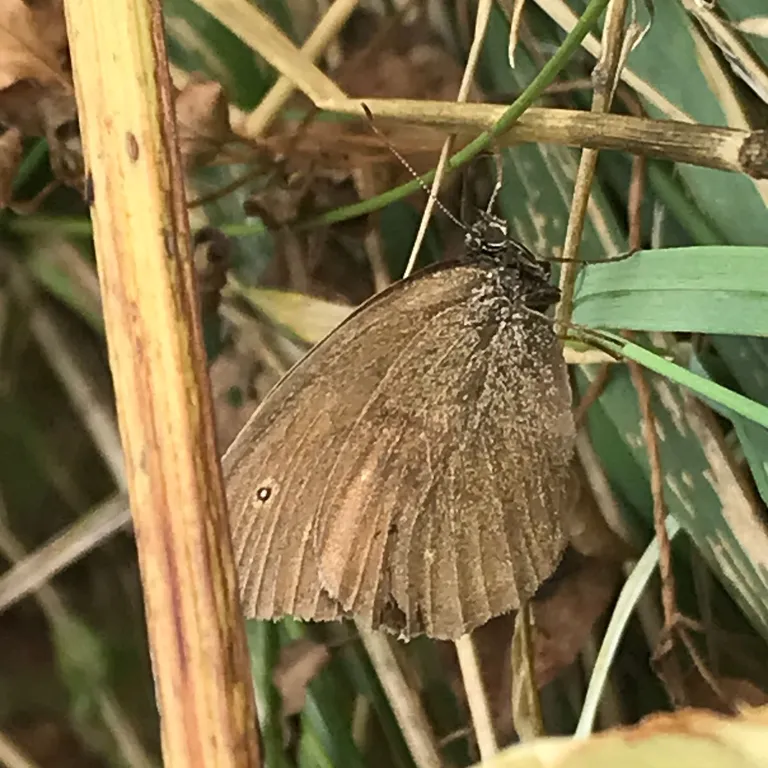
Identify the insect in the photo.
Aphantopus hyperantus
